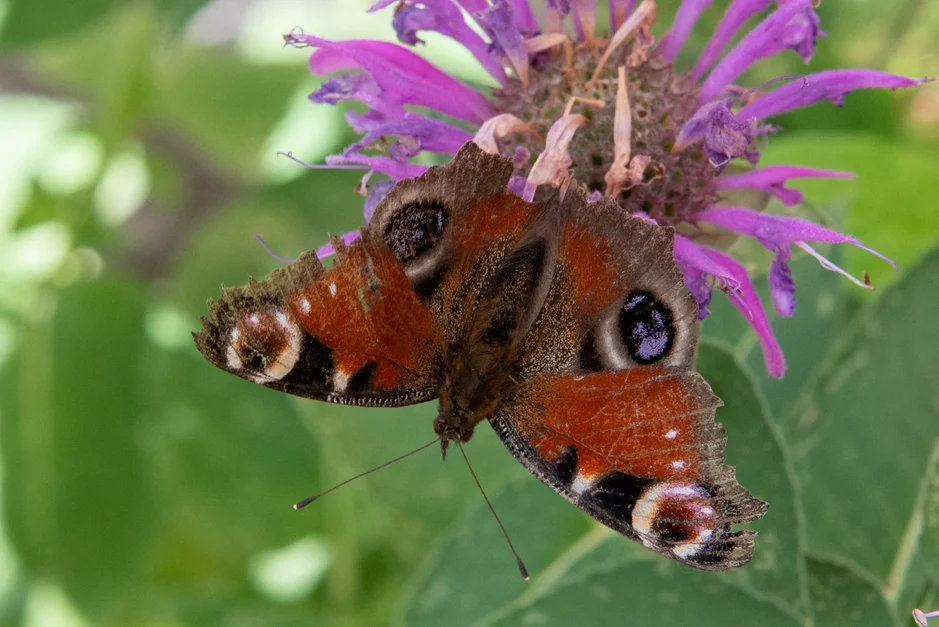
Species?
Aglais io
